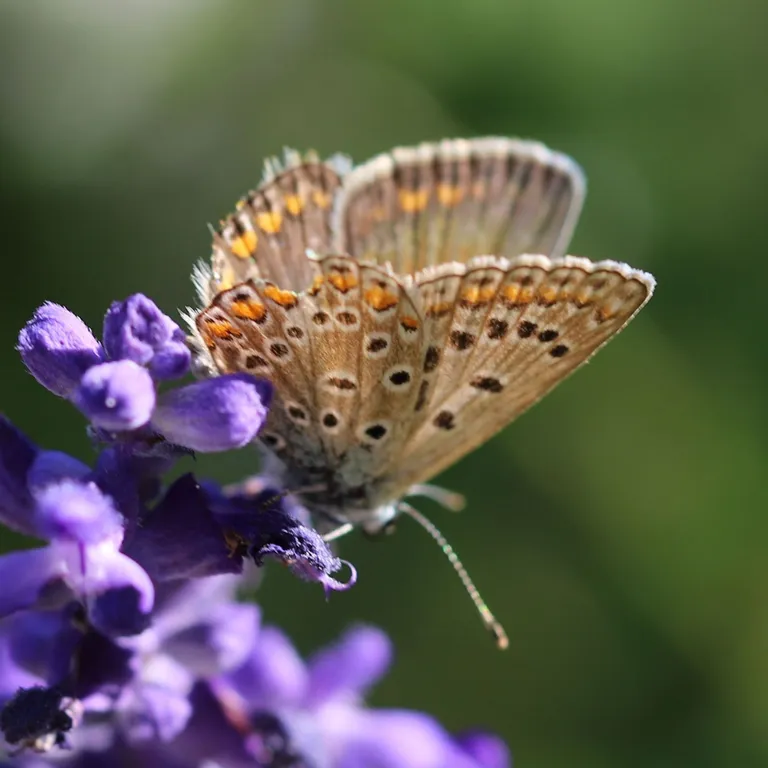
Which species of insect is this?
Polyommatus icarus
